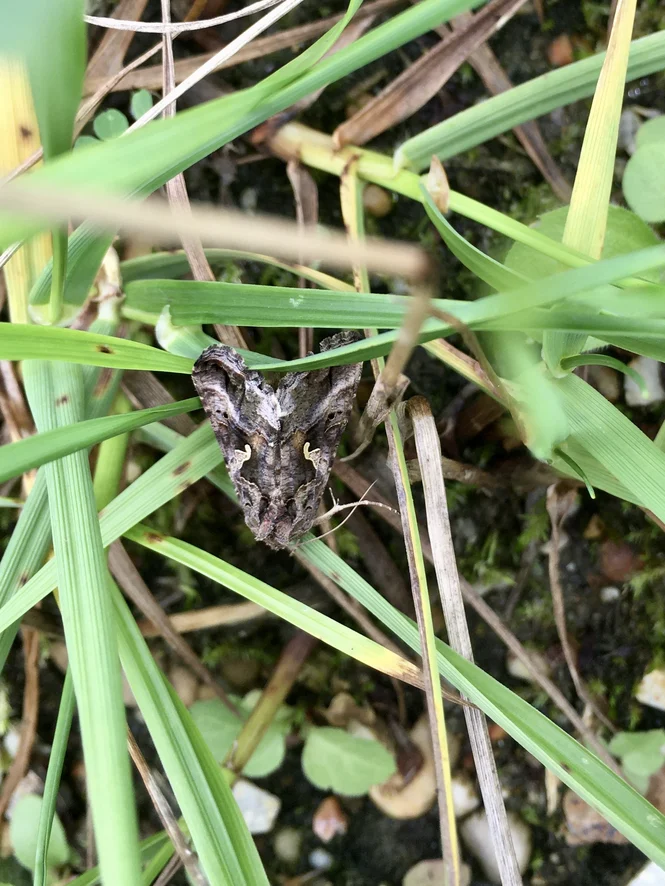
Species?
Autographa gamma
